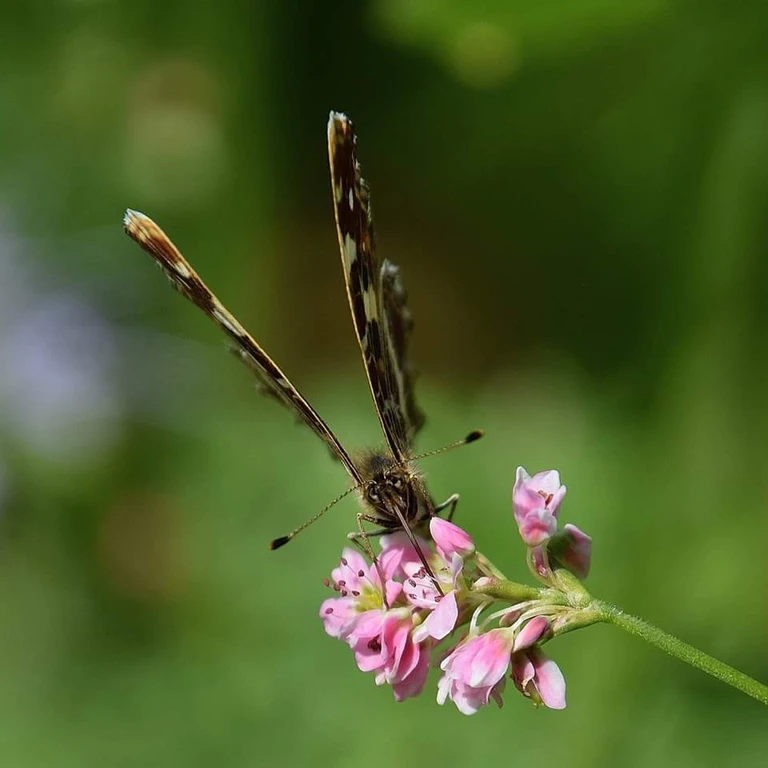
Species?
Araschnia levana
